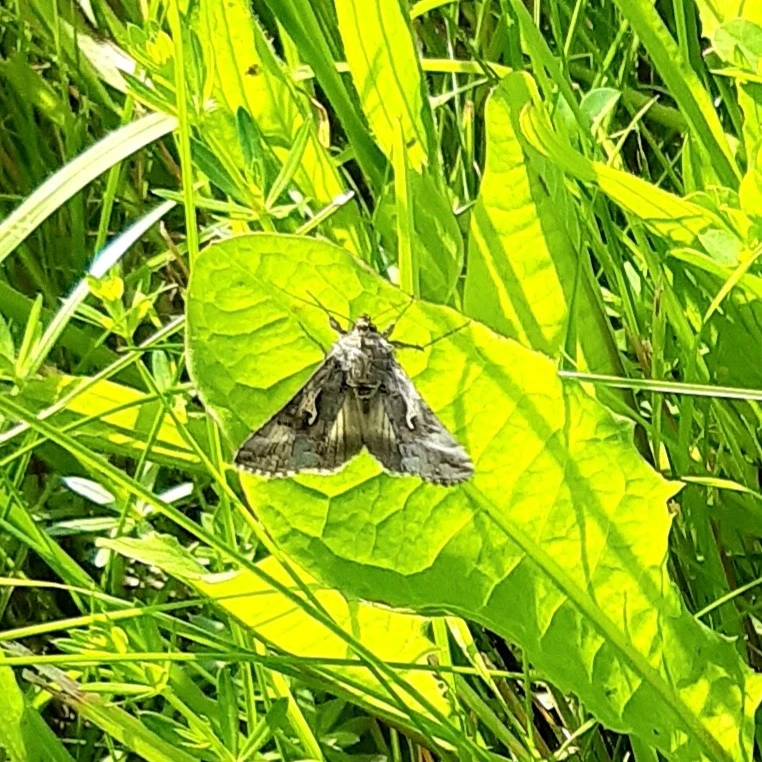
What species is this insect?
Autographa gamma
